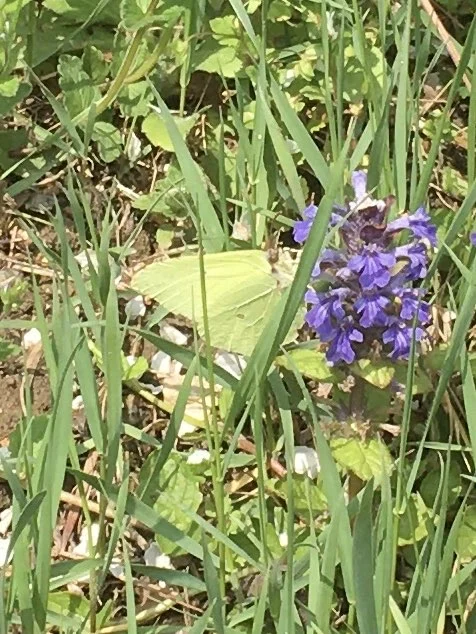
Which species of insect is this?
Gonepteryx rhamni
